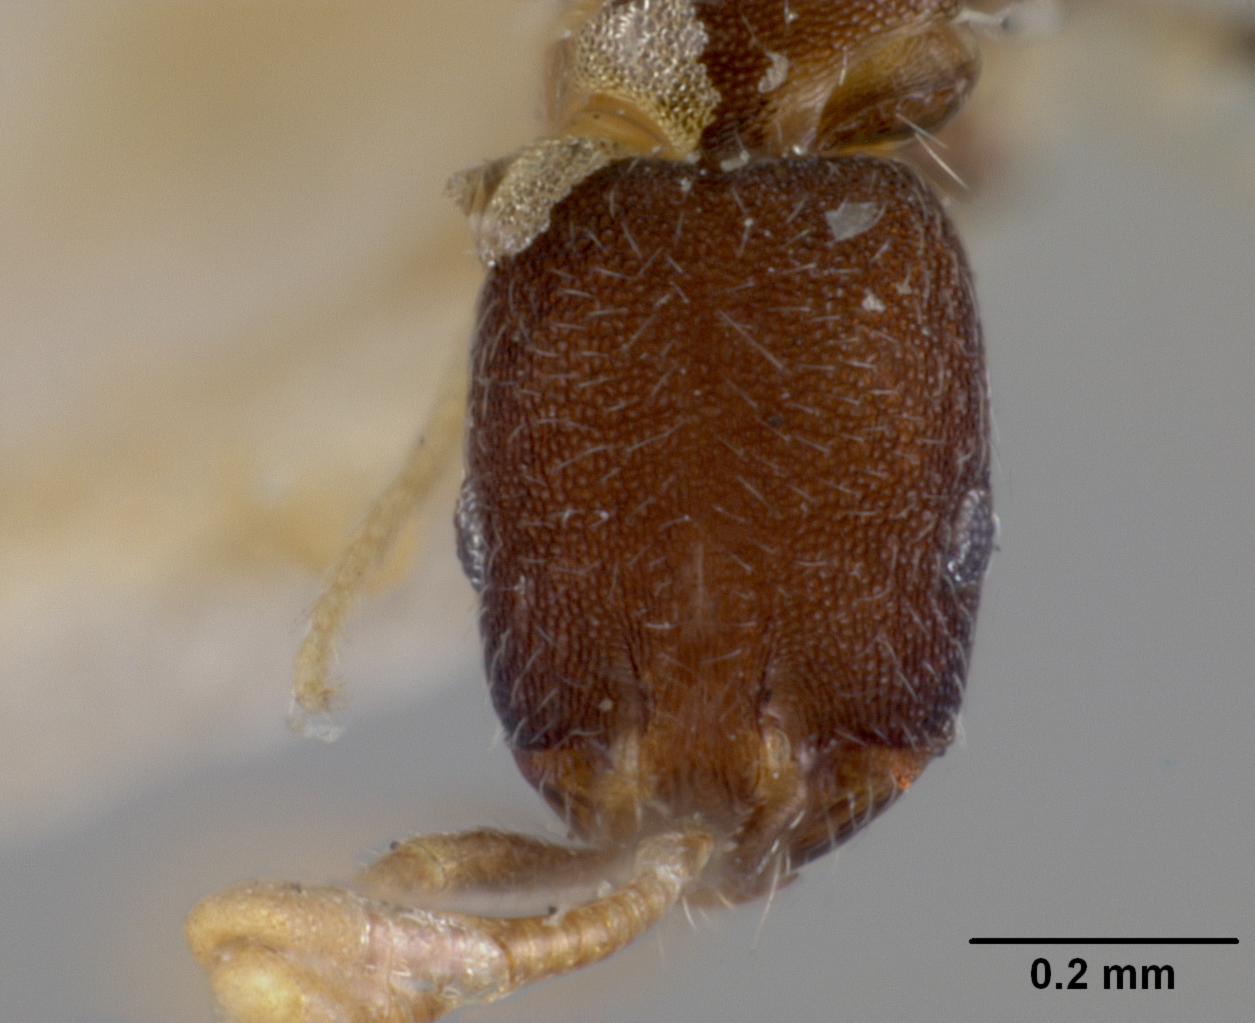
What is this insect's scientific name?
Monomorium wroughtoni
